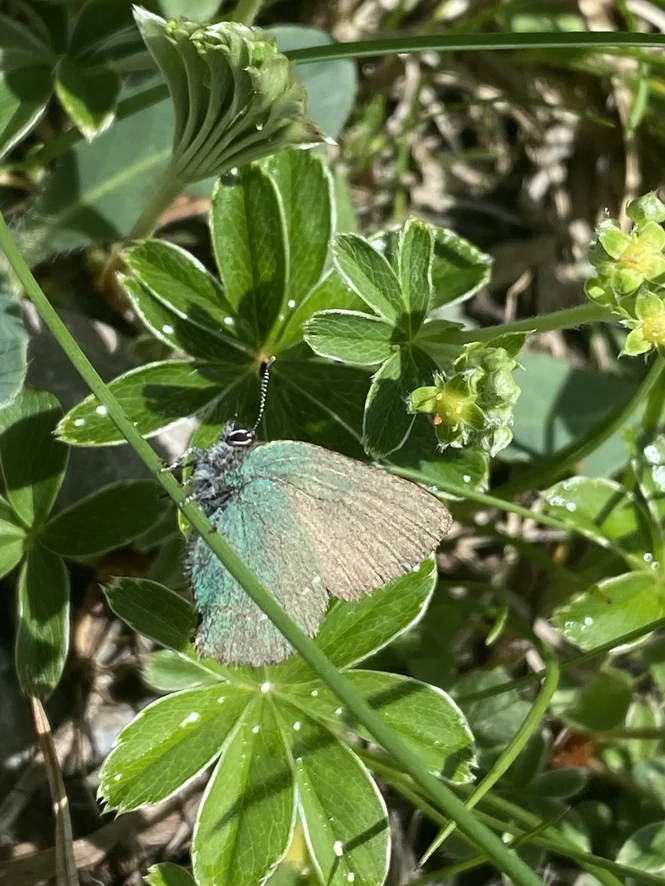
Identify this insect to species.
Callophrys rubi
